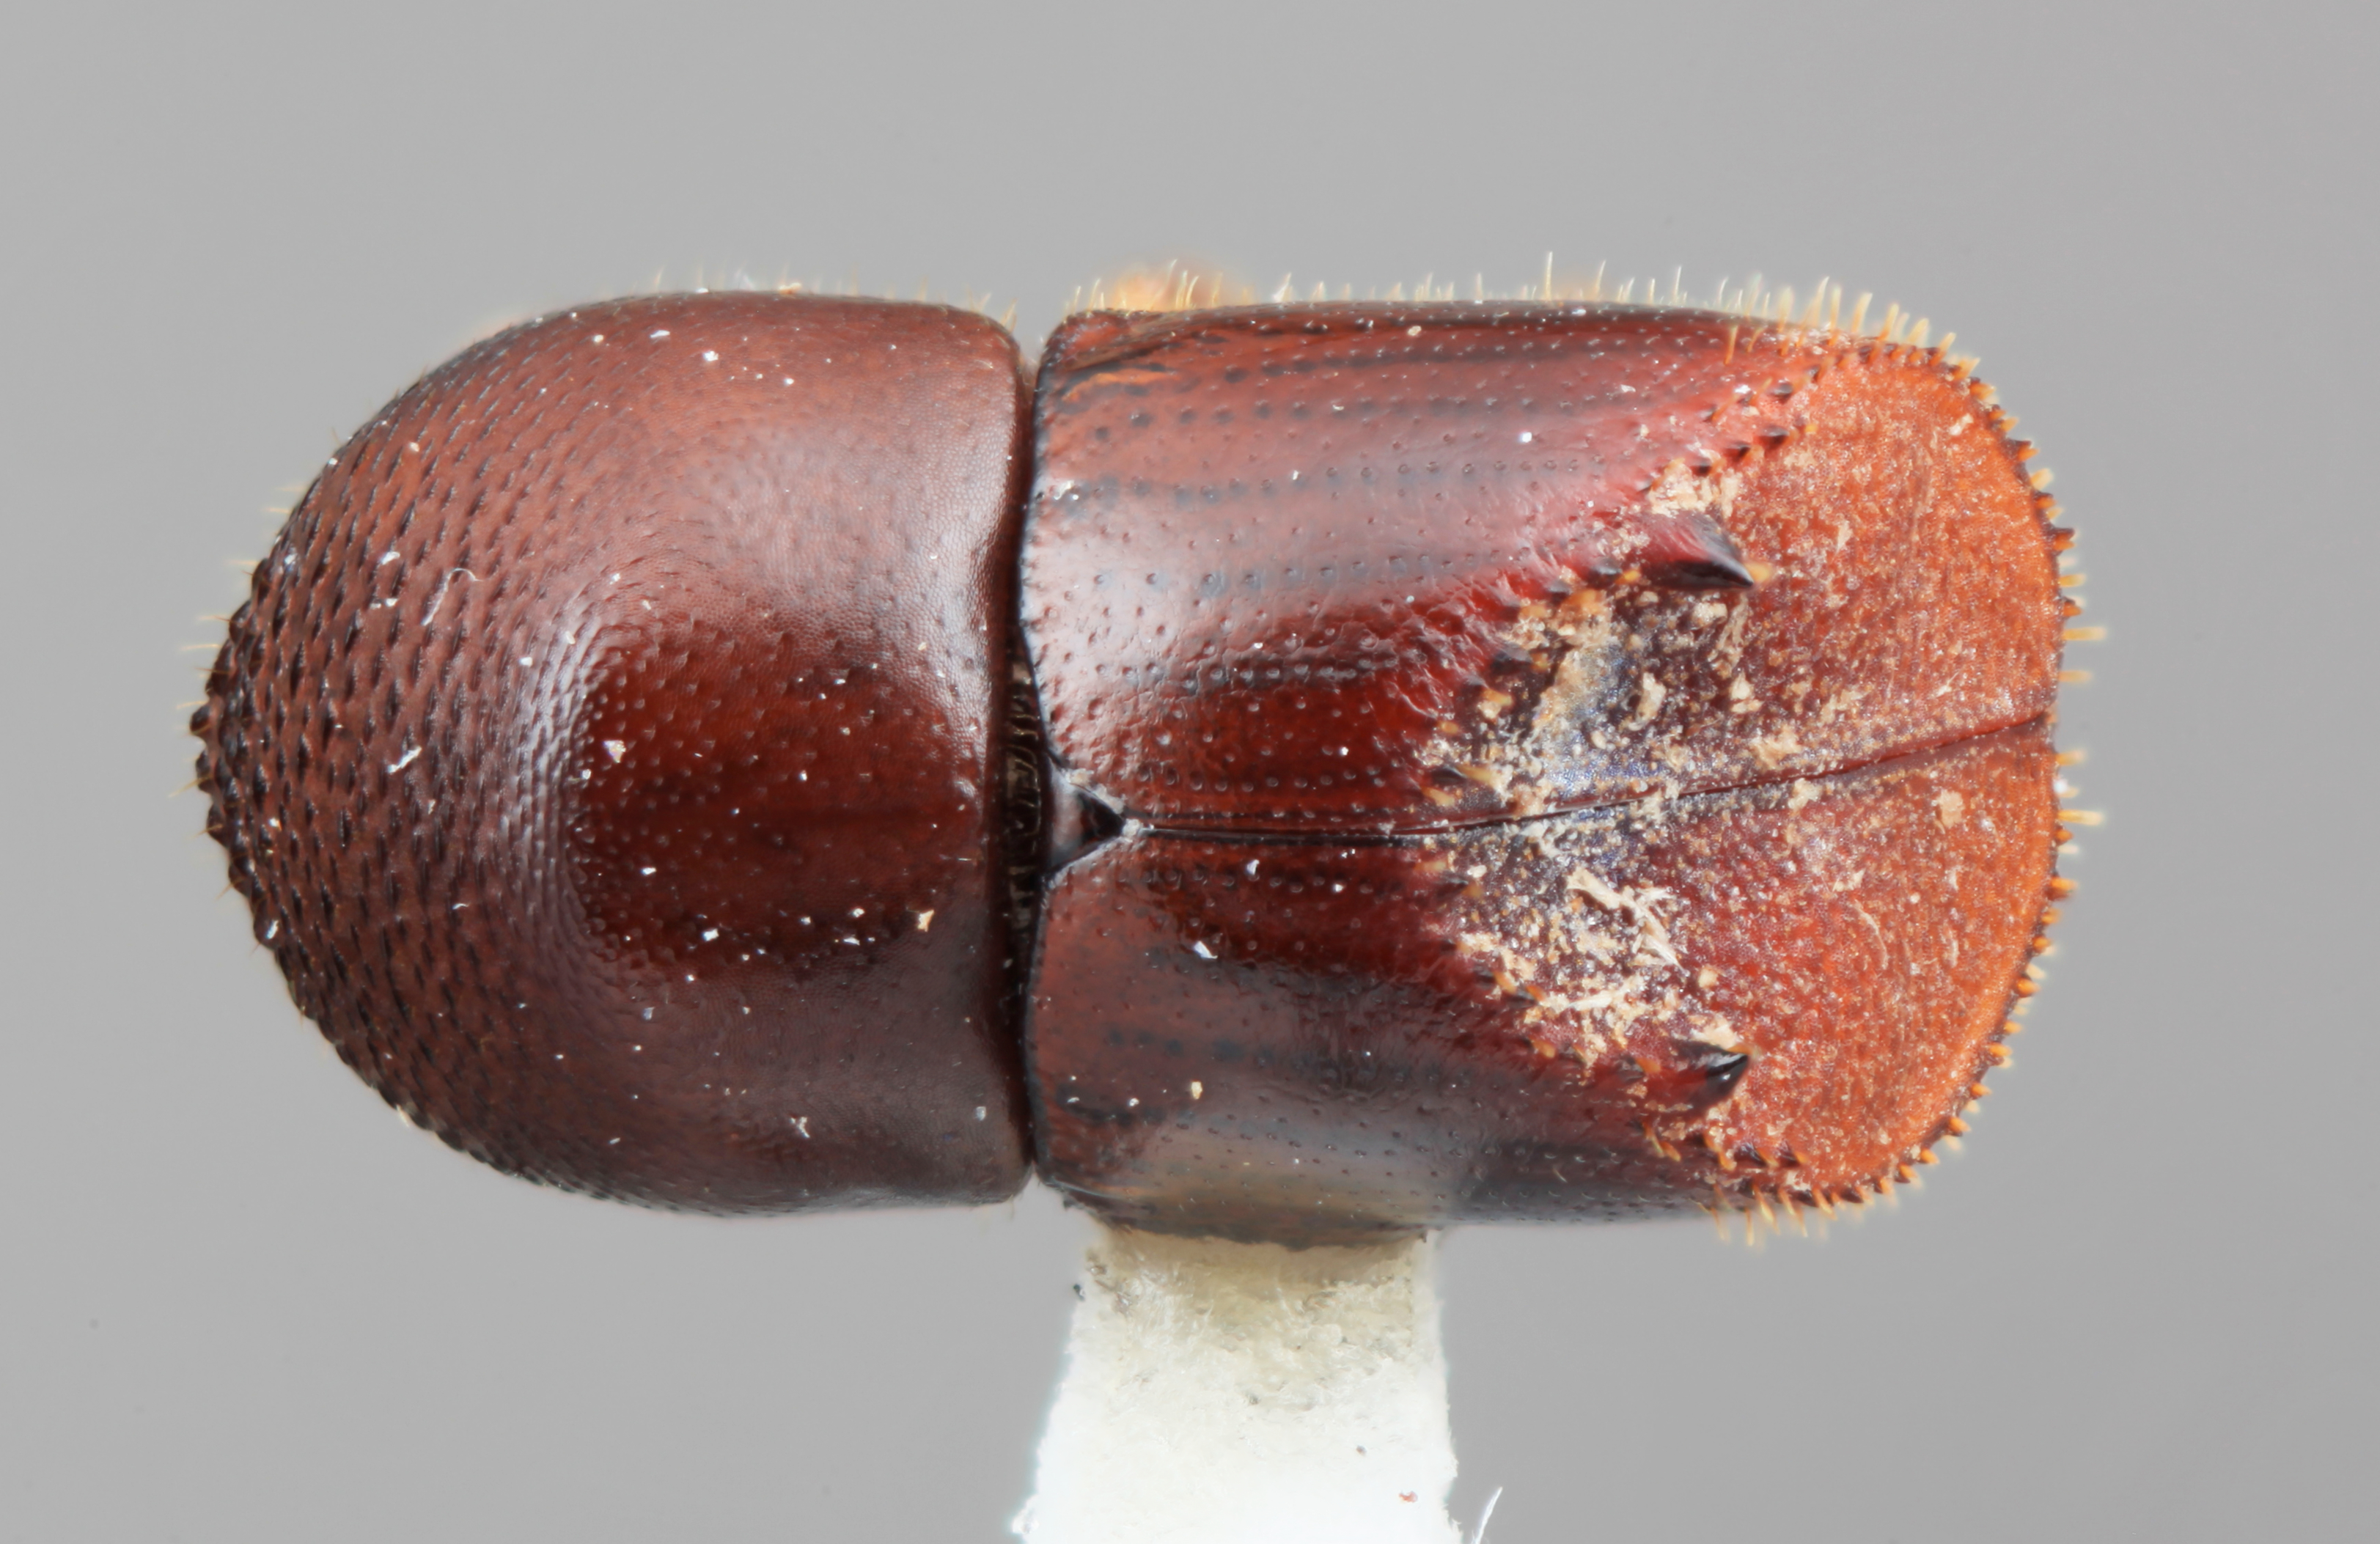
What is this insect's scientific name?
Taurodemus varulus (also Xyleborus varulus)
